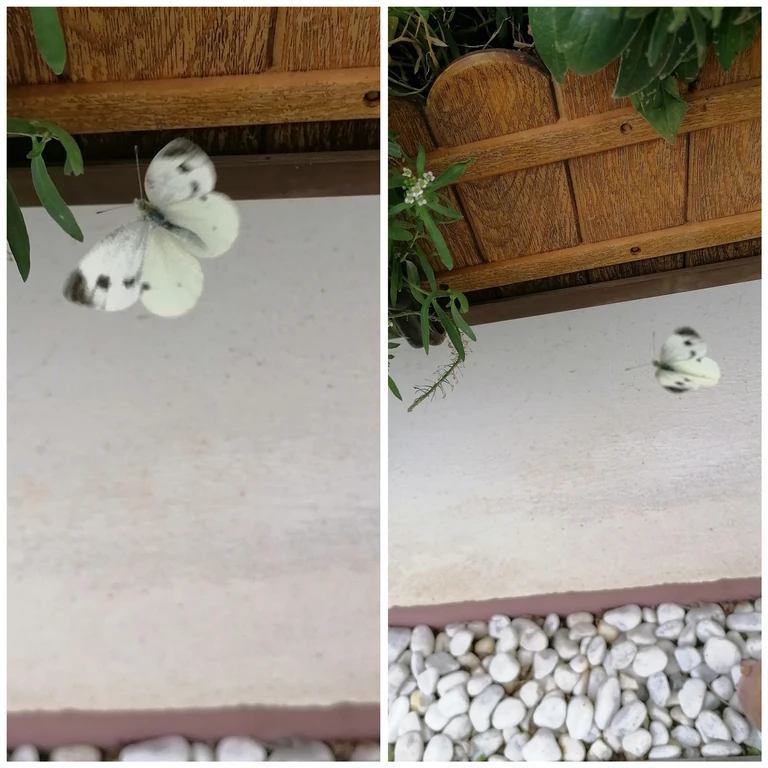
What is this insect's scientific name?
Pieris mannii
